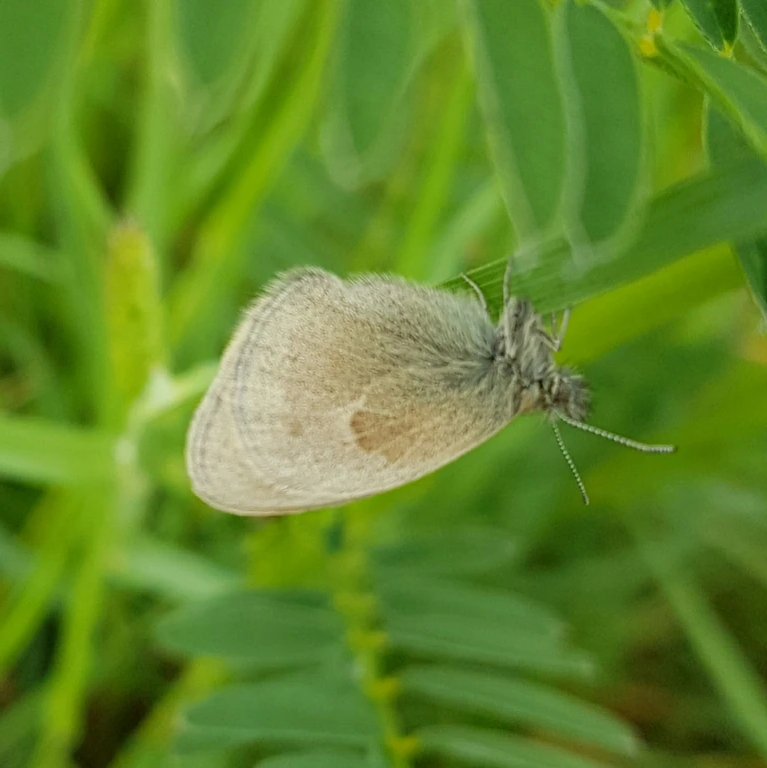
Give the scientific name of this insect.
Coenonympha pamphilus
